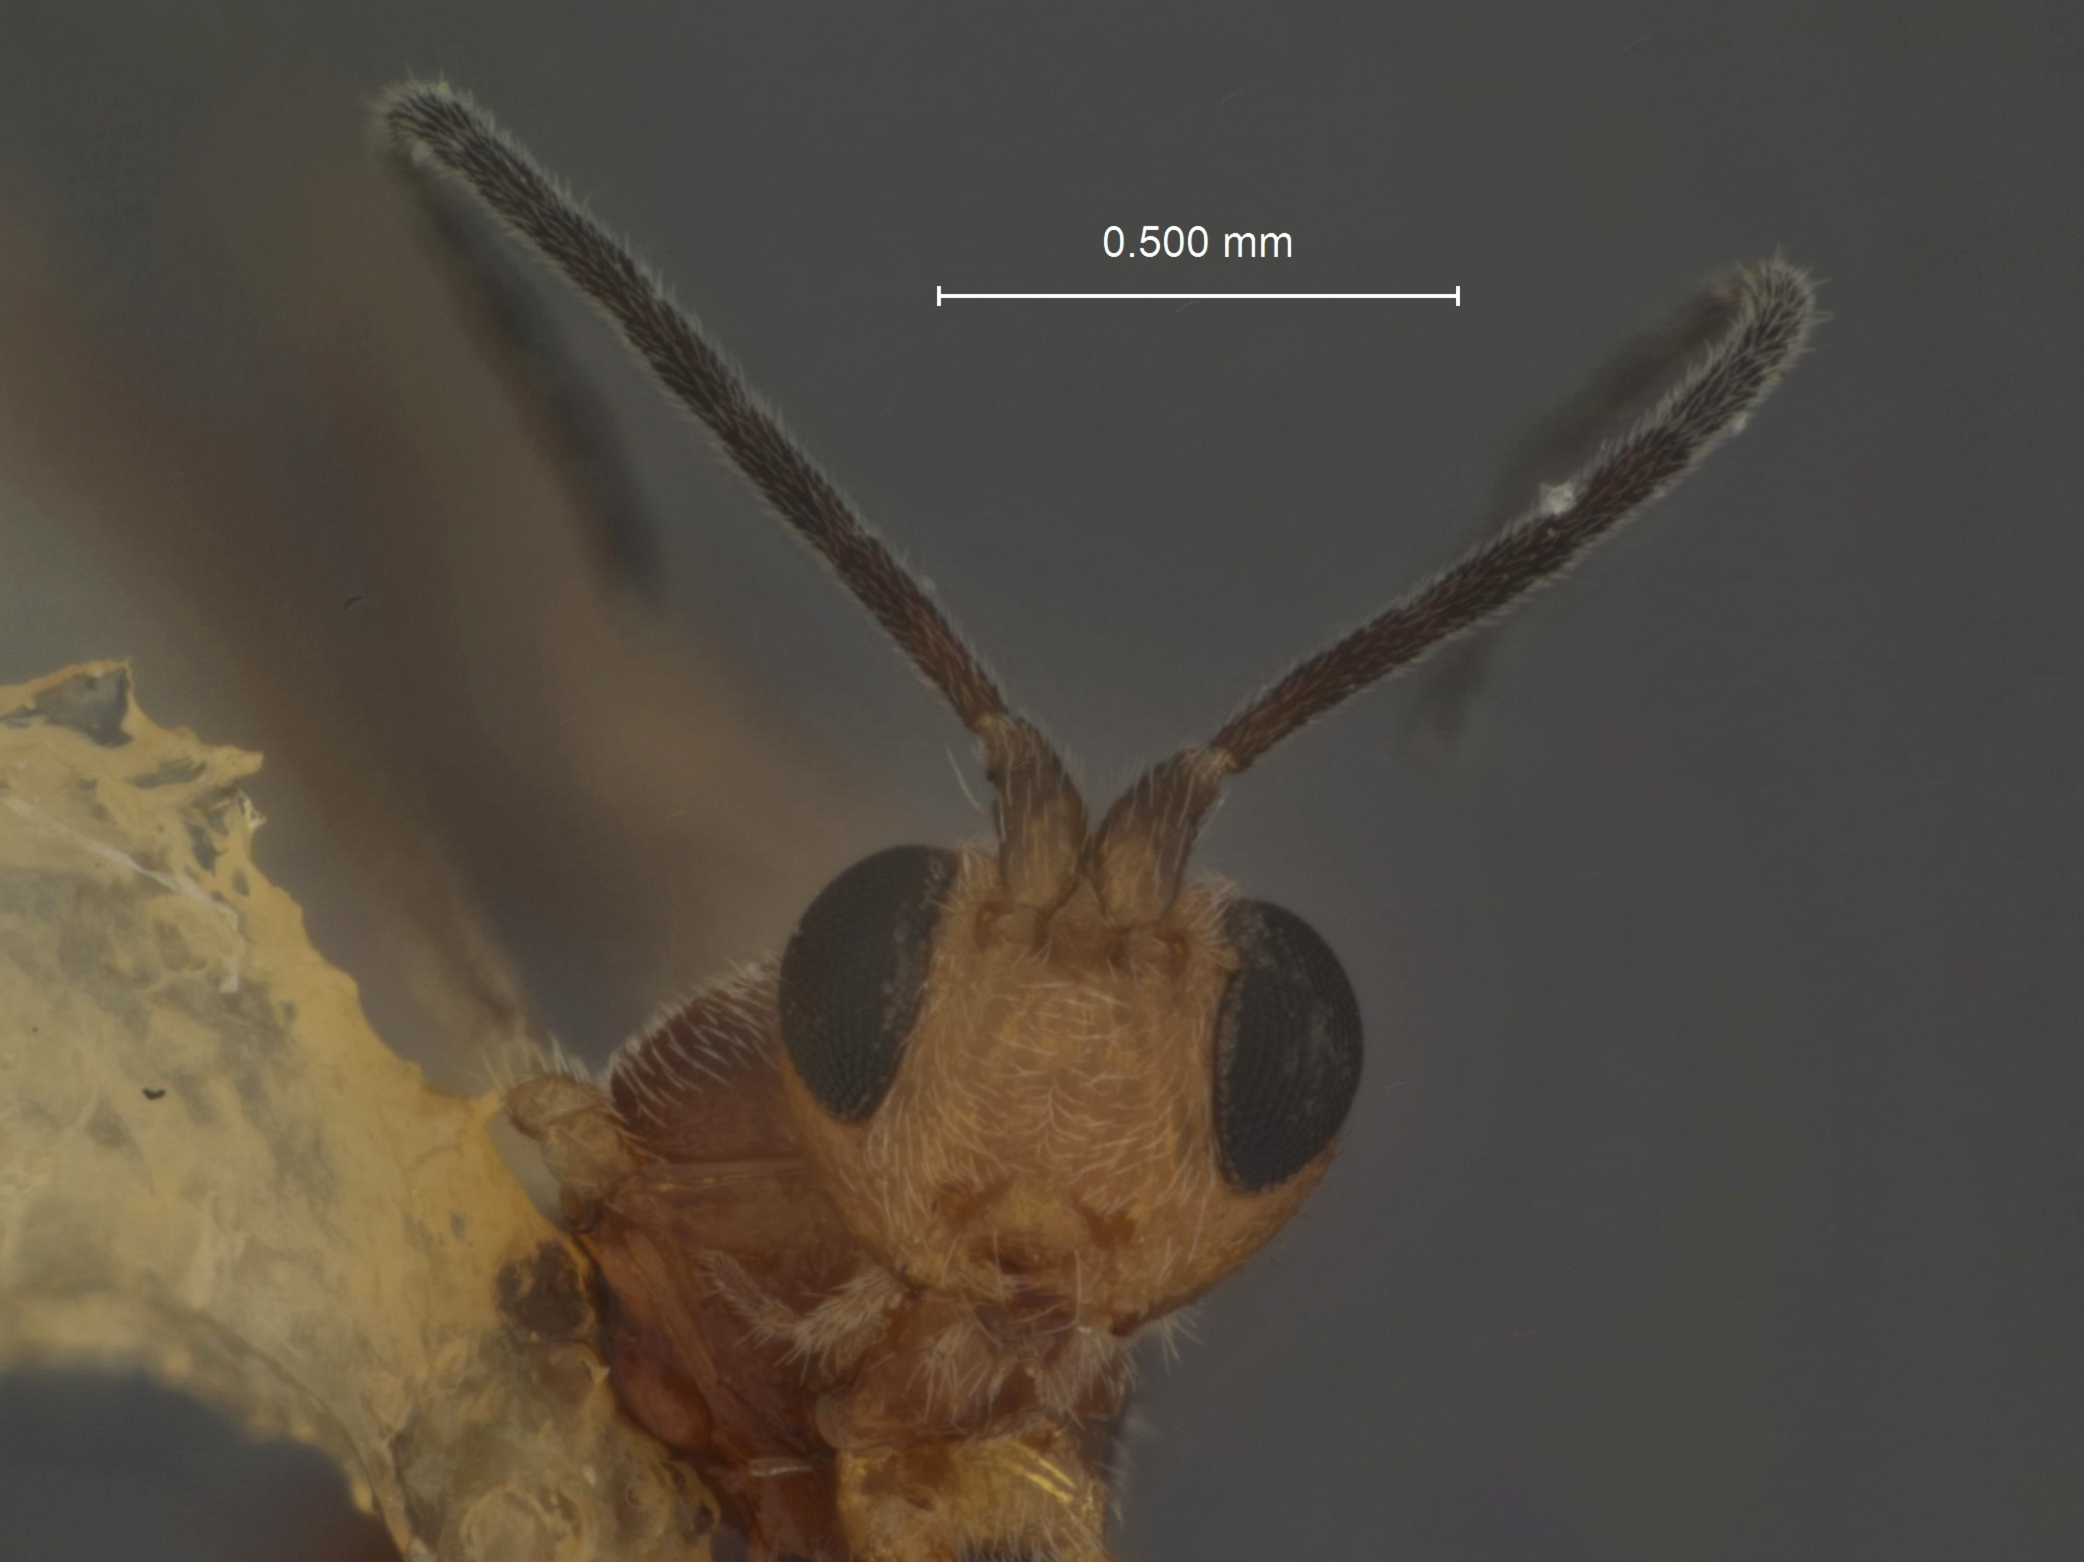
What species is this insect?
Stiropius californicus
